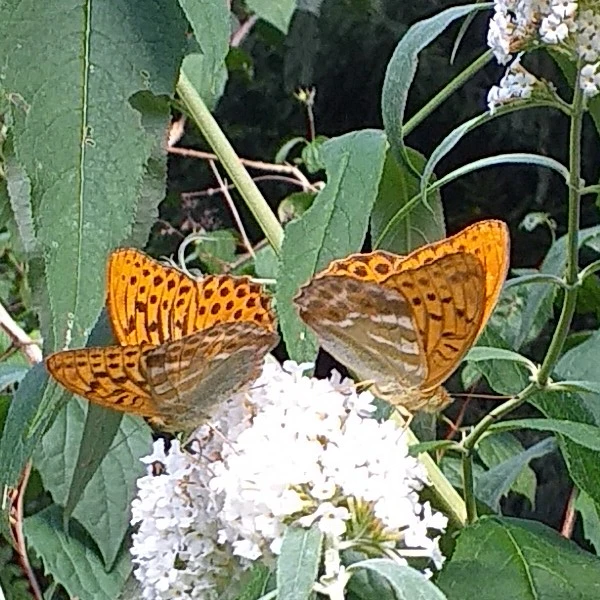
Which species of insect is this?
Argynnis paphia
